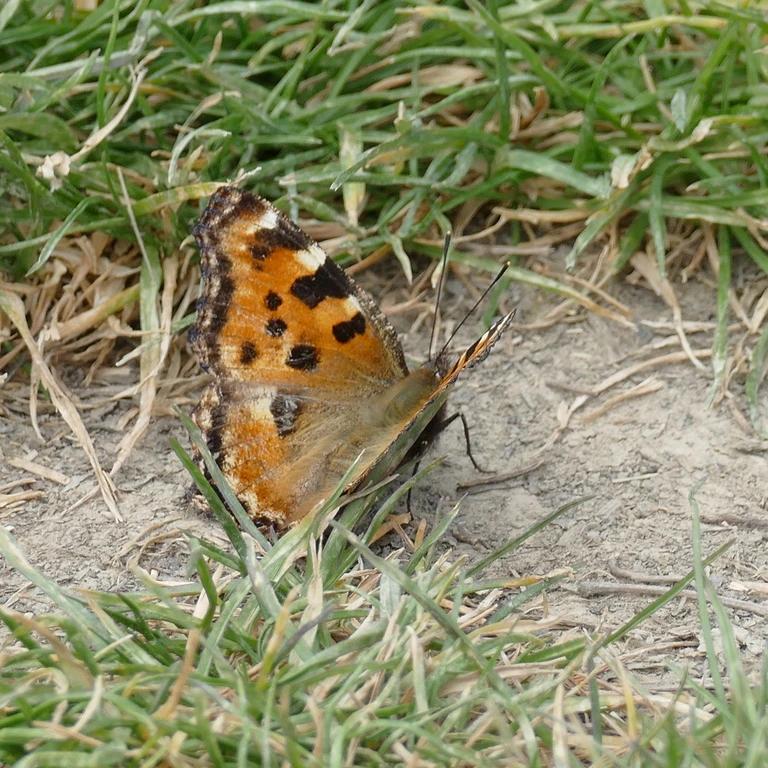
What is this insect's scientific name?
Nymphalis polychloros
